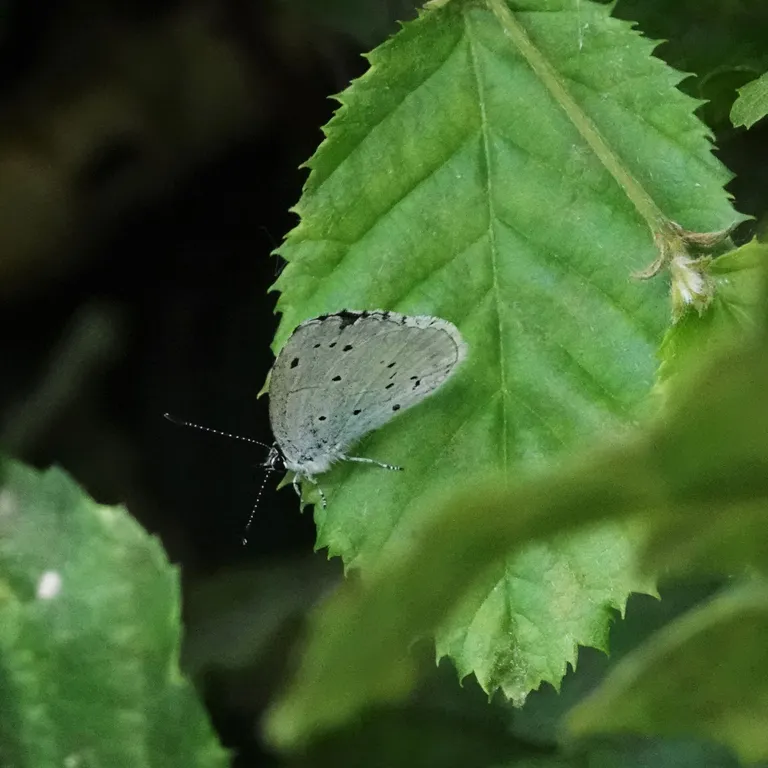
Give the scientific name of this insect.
Celastrina argiolus
